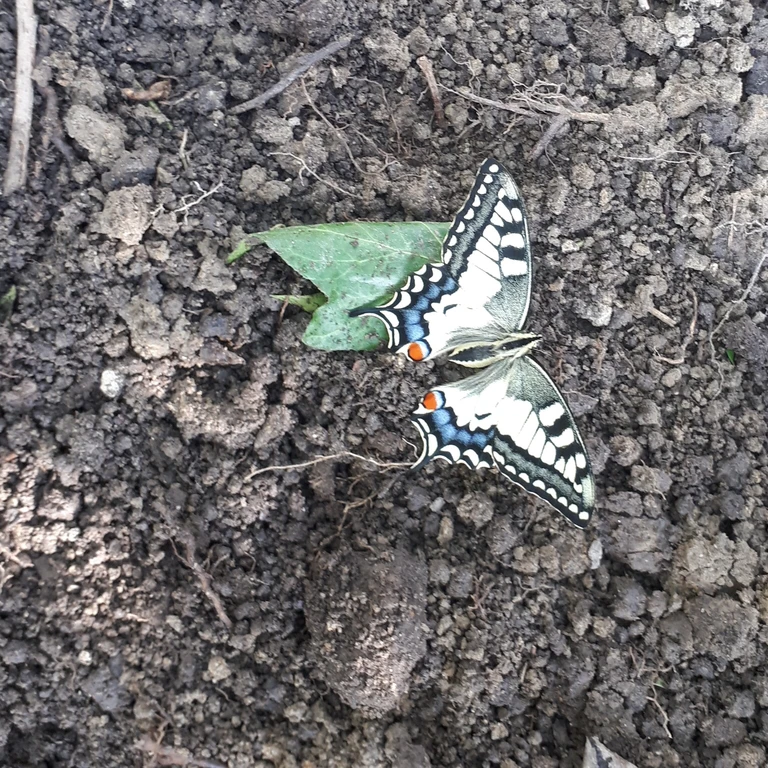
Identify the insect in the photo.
Papilio machaon
